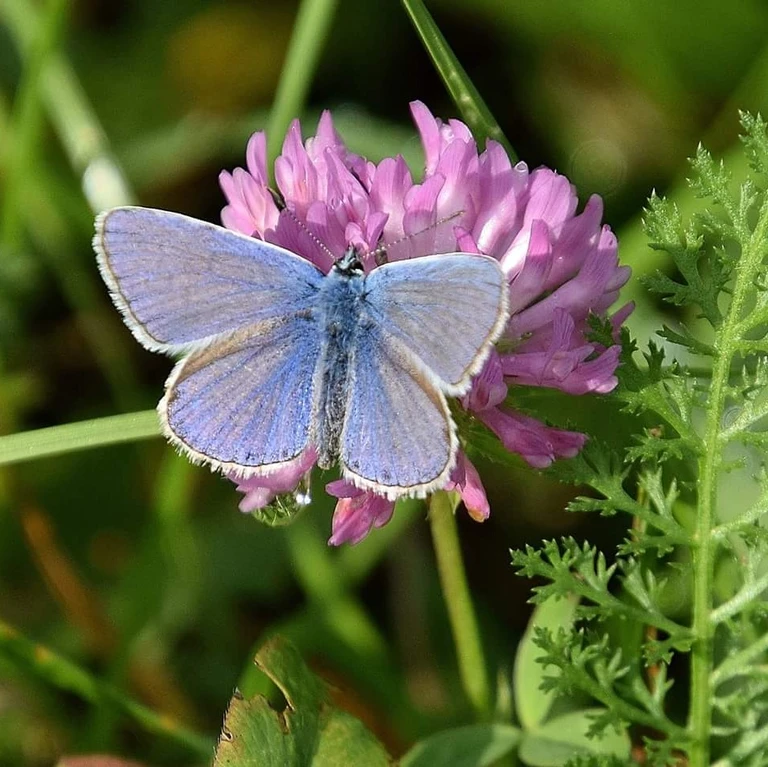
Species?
Polyommatus icarus
